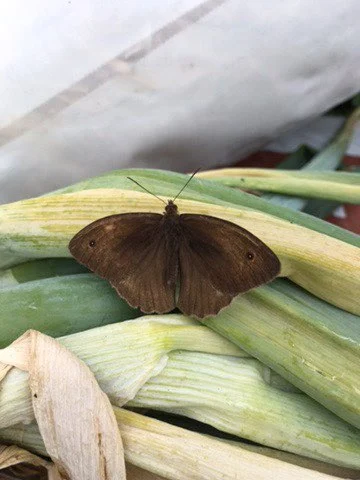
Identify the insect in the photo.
Maniola jurtina
